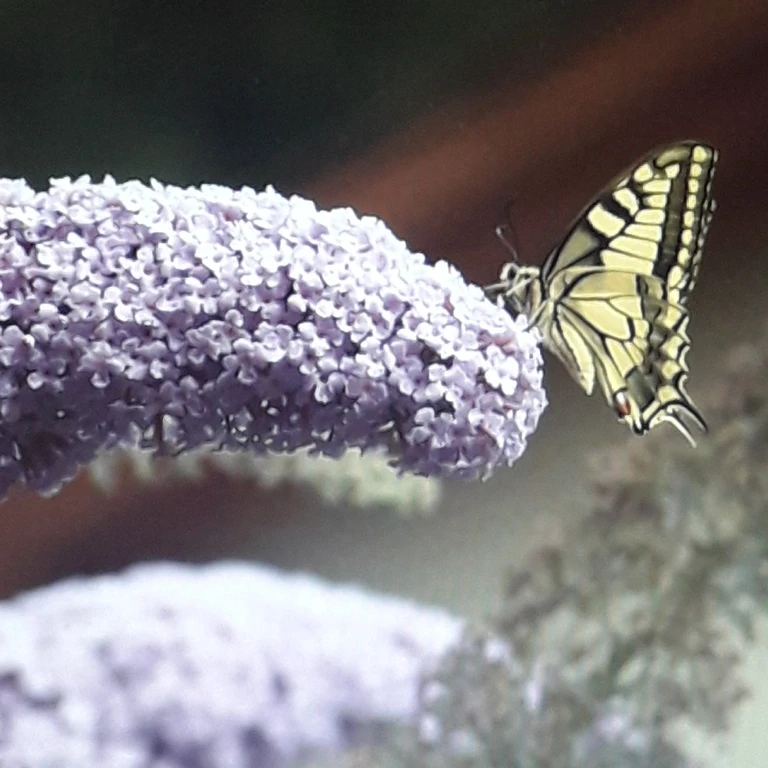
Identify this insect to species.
Papilio machaon
